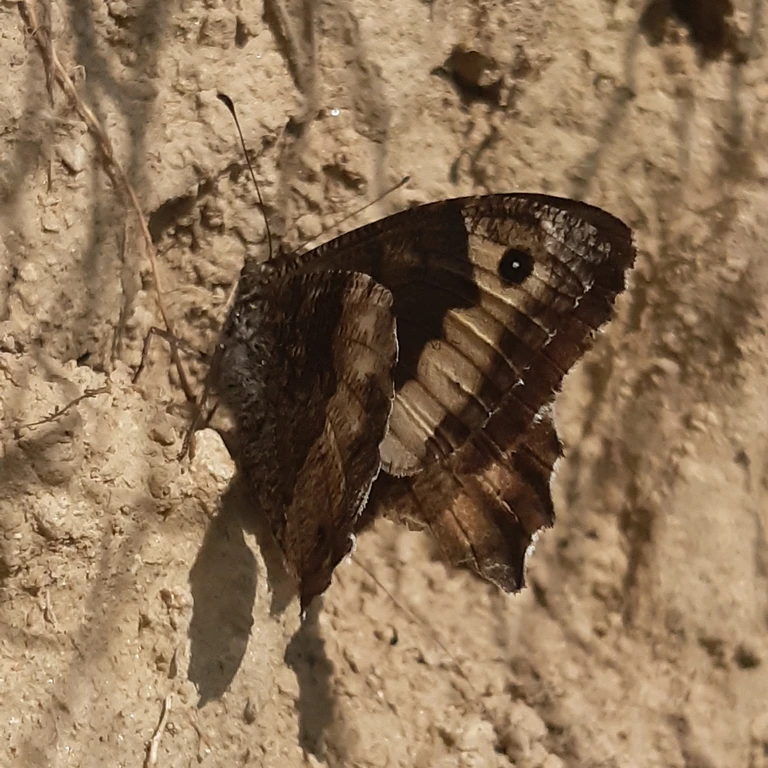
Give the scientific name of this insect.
Hipparchia fagi
